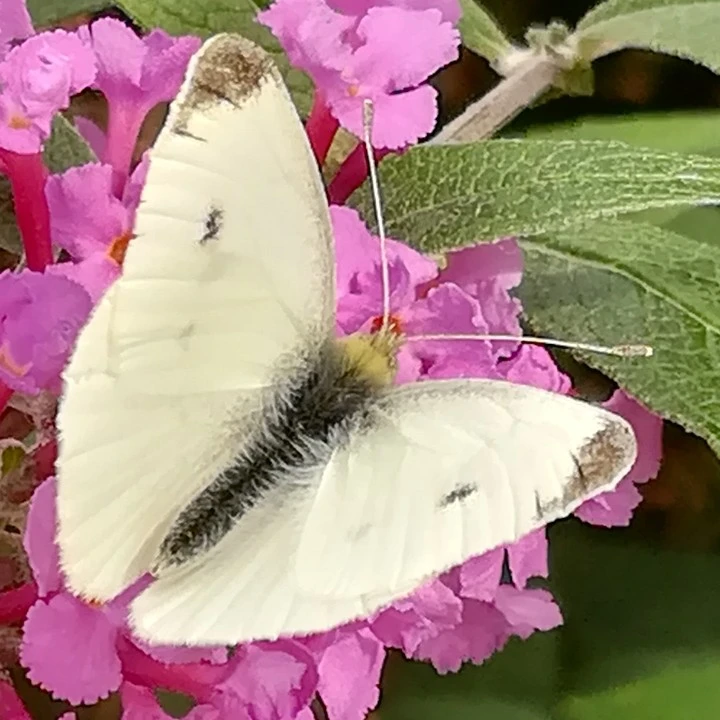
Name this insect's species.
Pieris rapae
